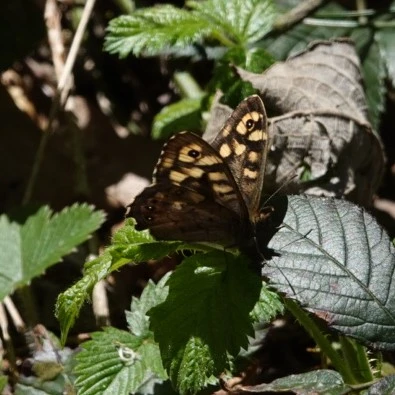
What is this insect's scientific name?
Pararge aegeria
